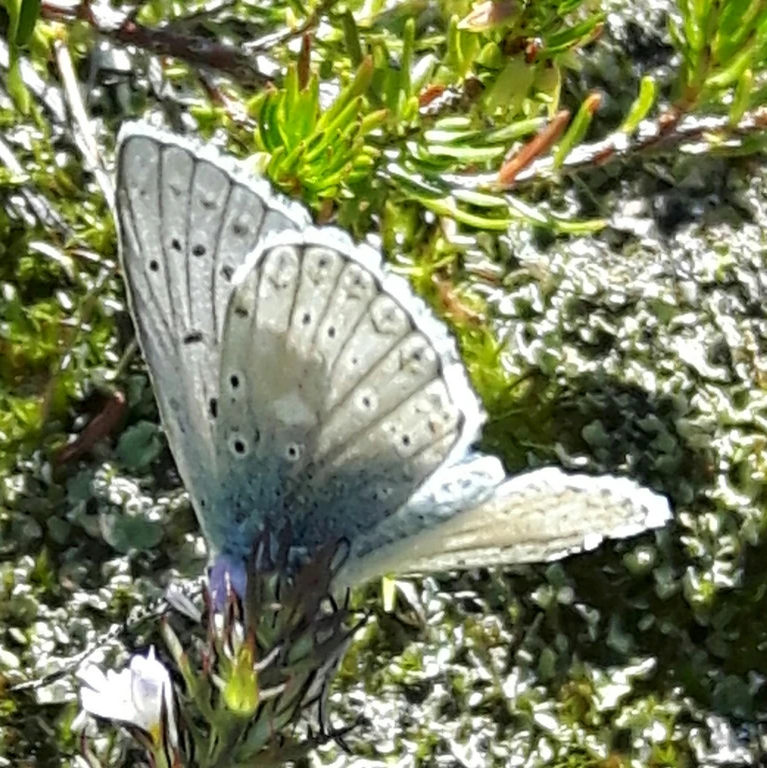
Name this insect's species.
Lysandra coridon
